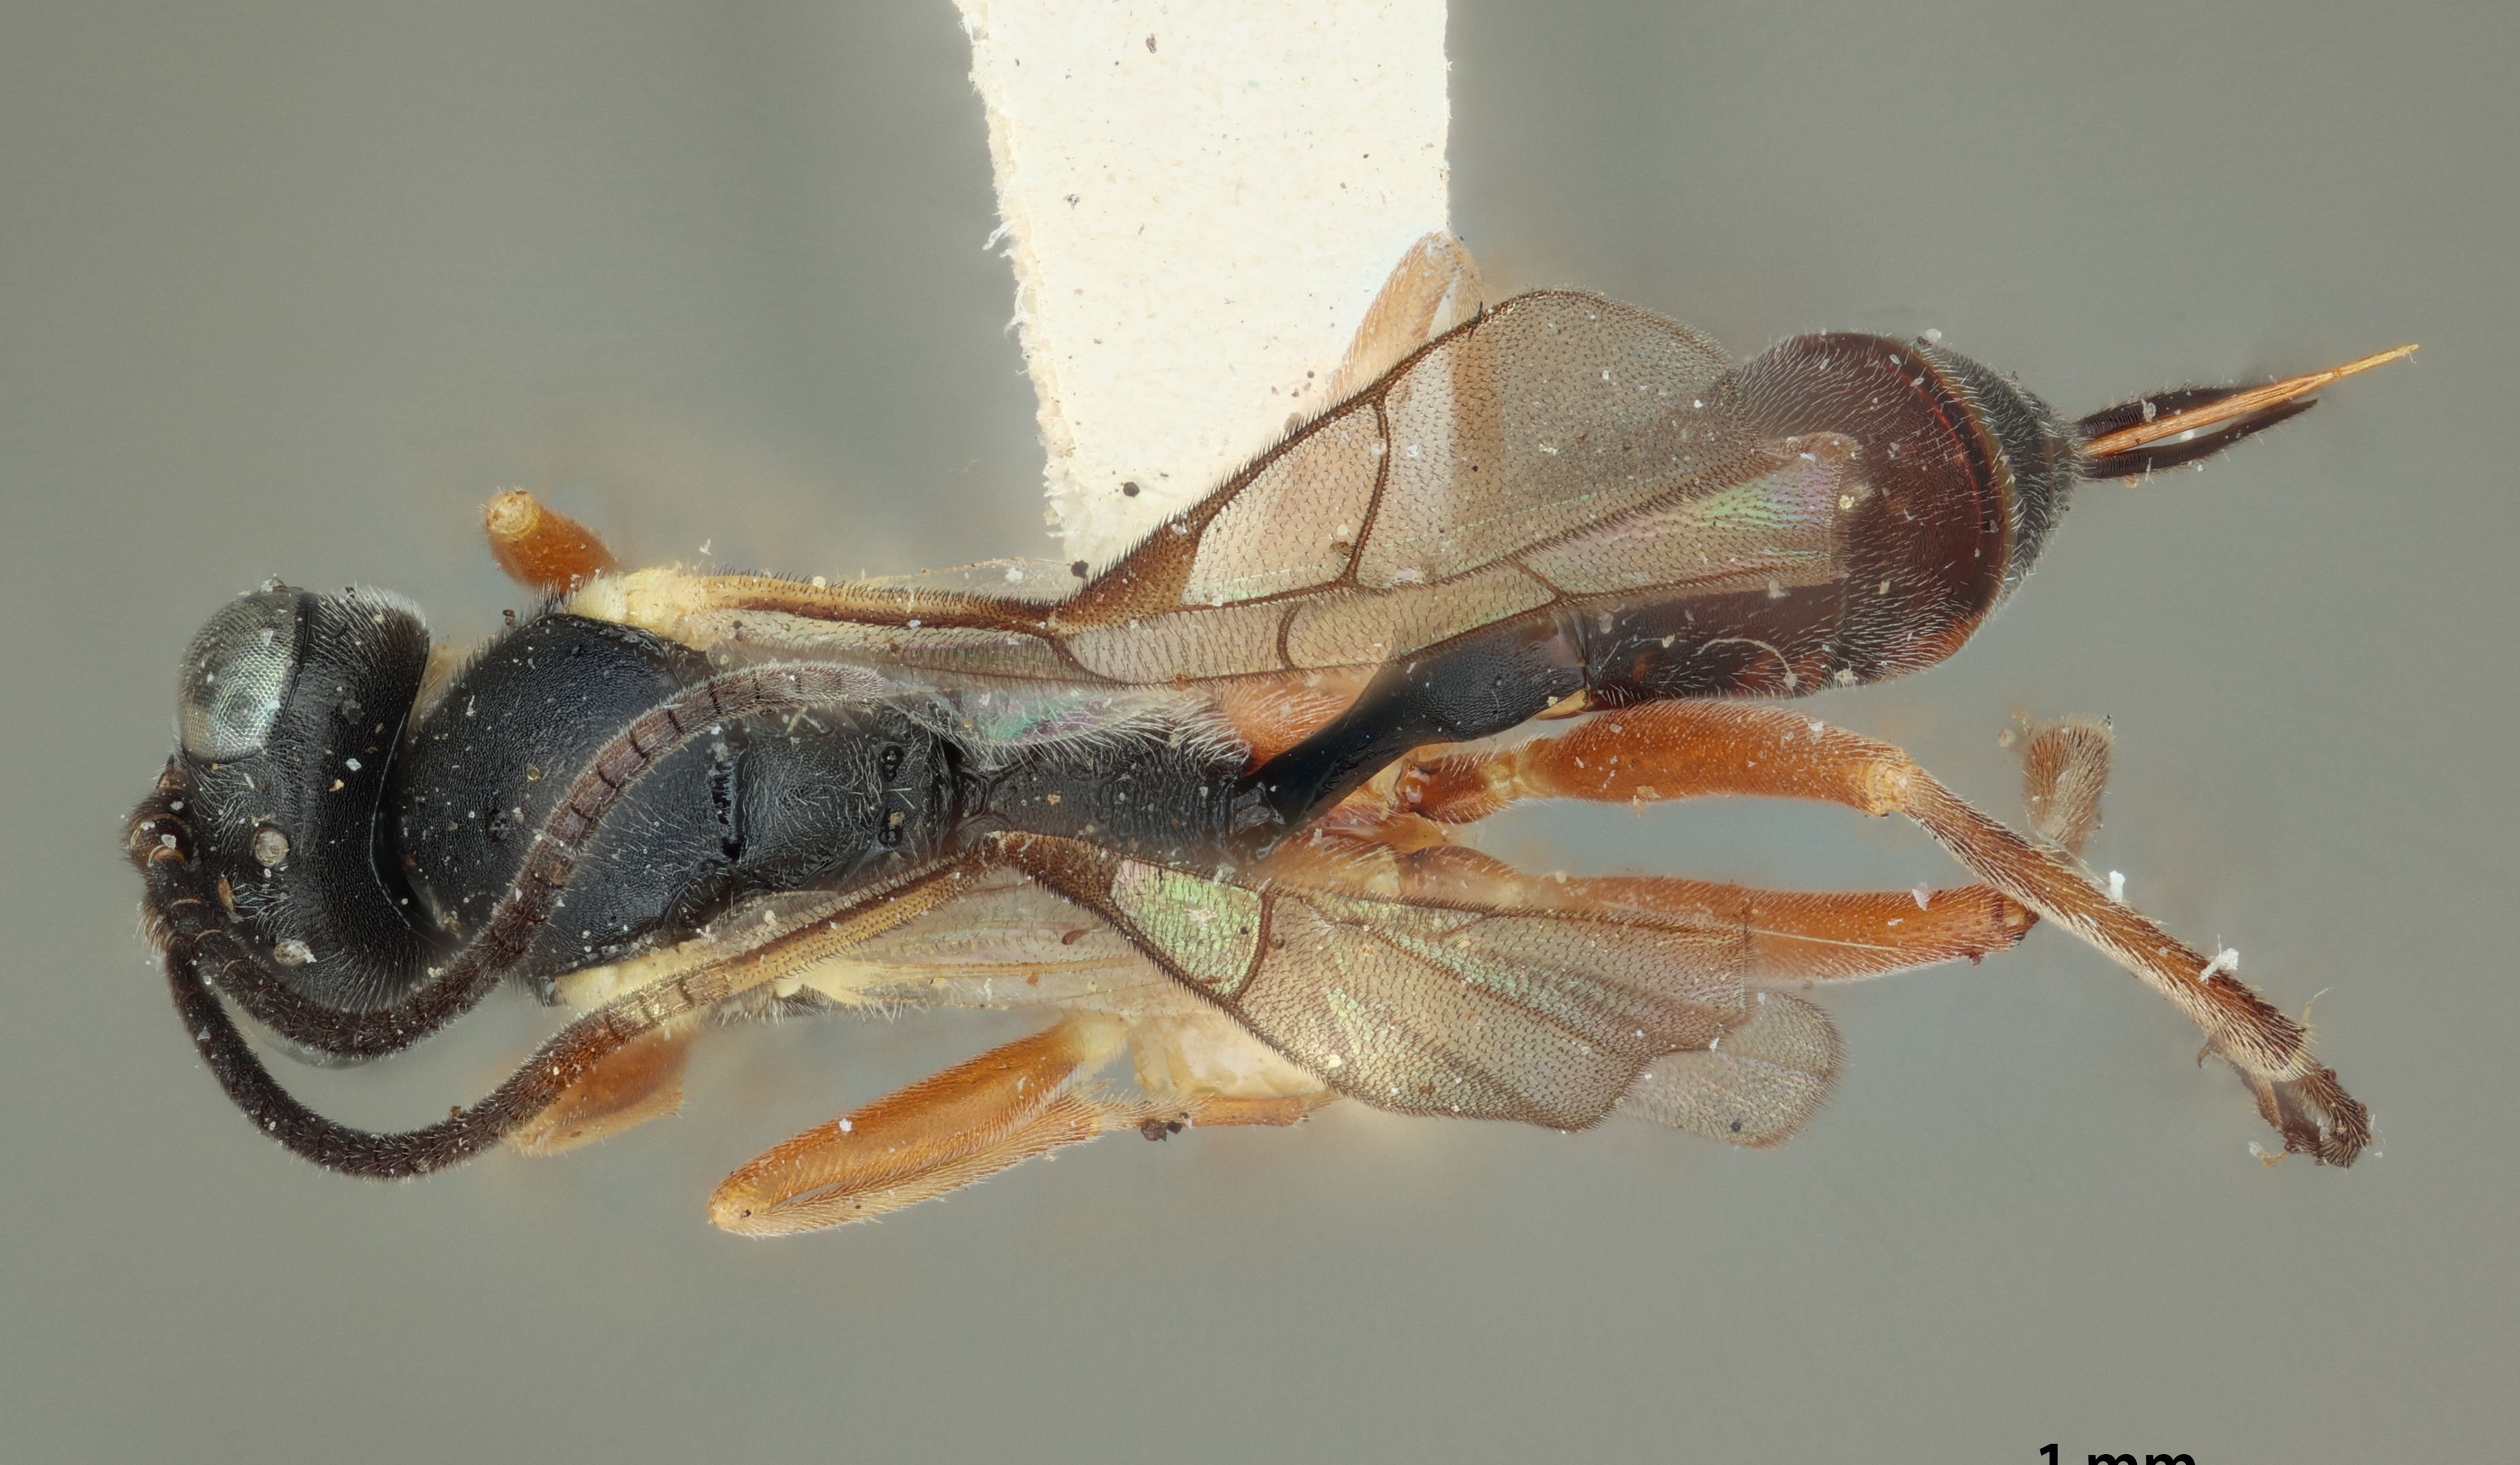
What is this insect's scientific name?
Sagaritis cuficoxalis
